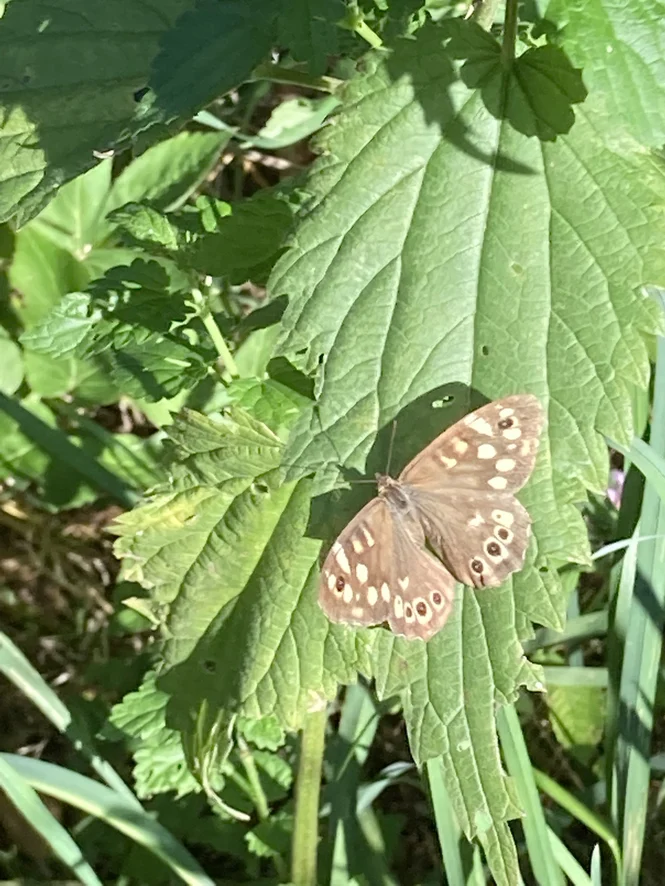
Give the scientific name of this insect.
Pararge aegeria
